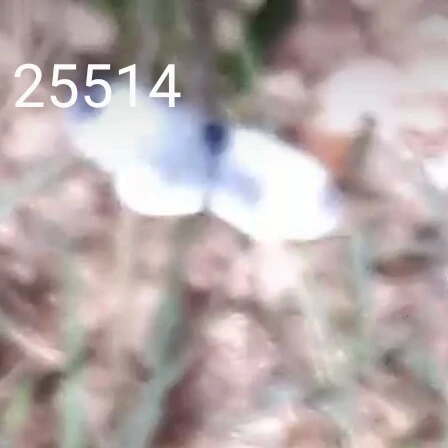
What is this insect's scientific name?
Leptidea sinapis/juvernica
